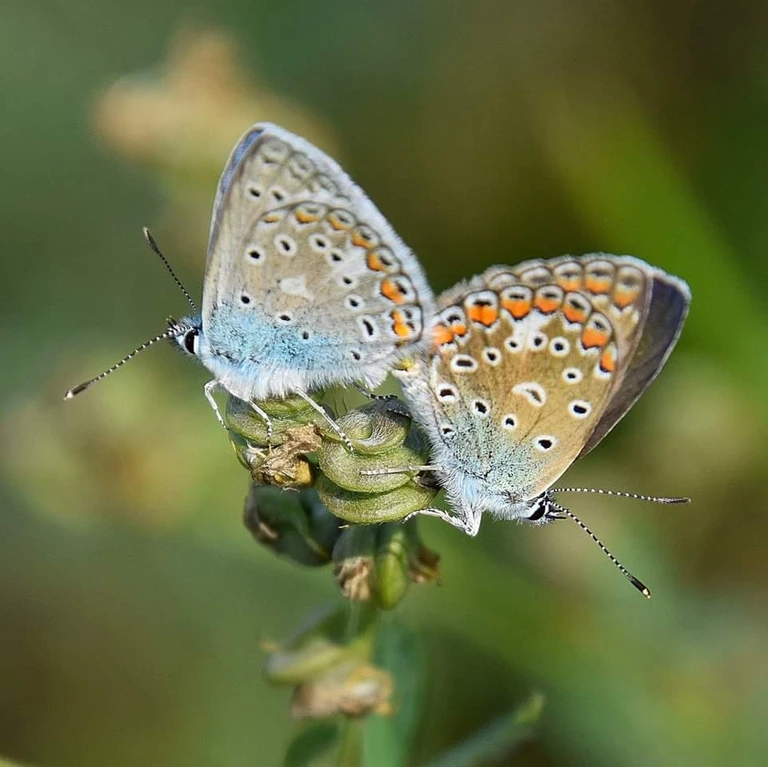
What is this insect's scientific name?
Polyommatus icarus
